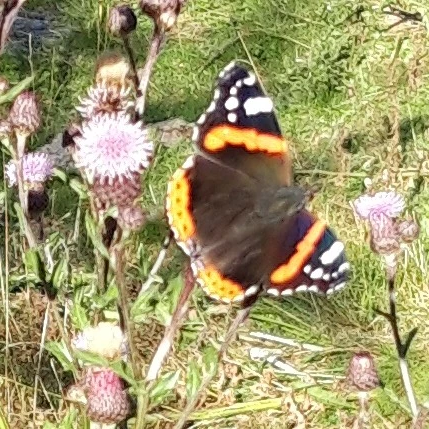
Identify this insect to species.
Vanessa atalanta
